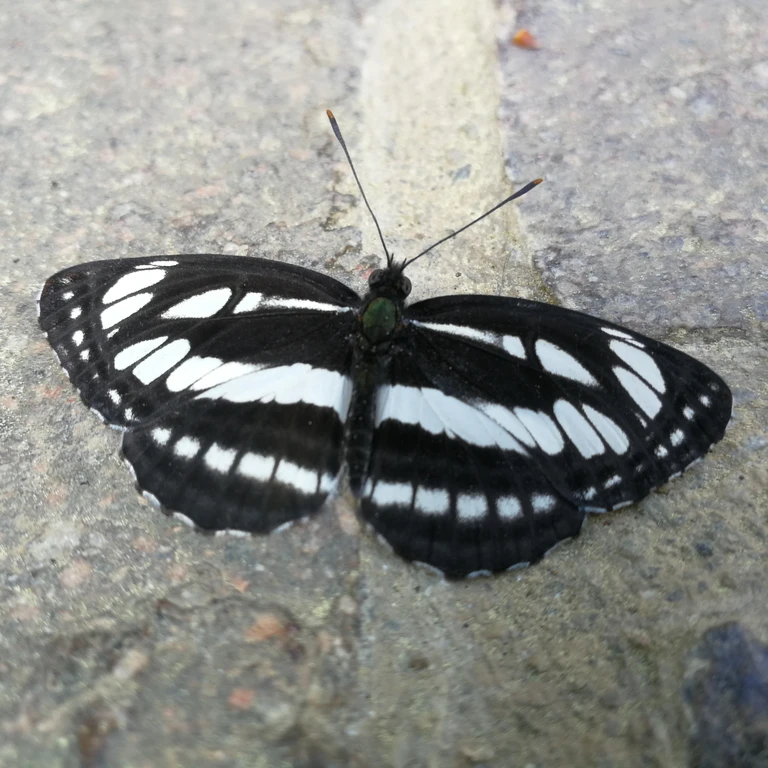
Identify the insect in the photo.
Neptis sappho
